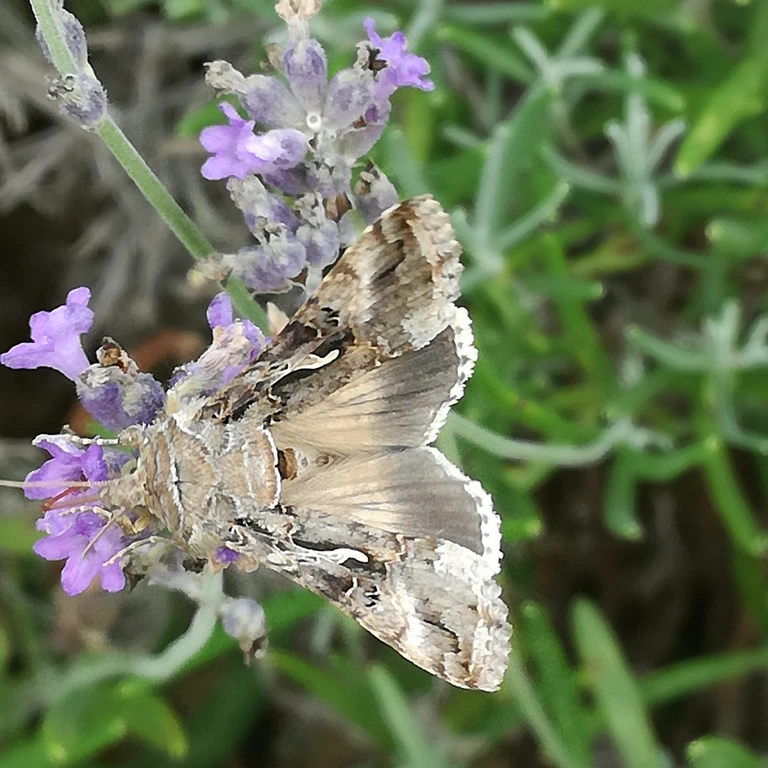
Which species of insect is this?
Autographa gamma
